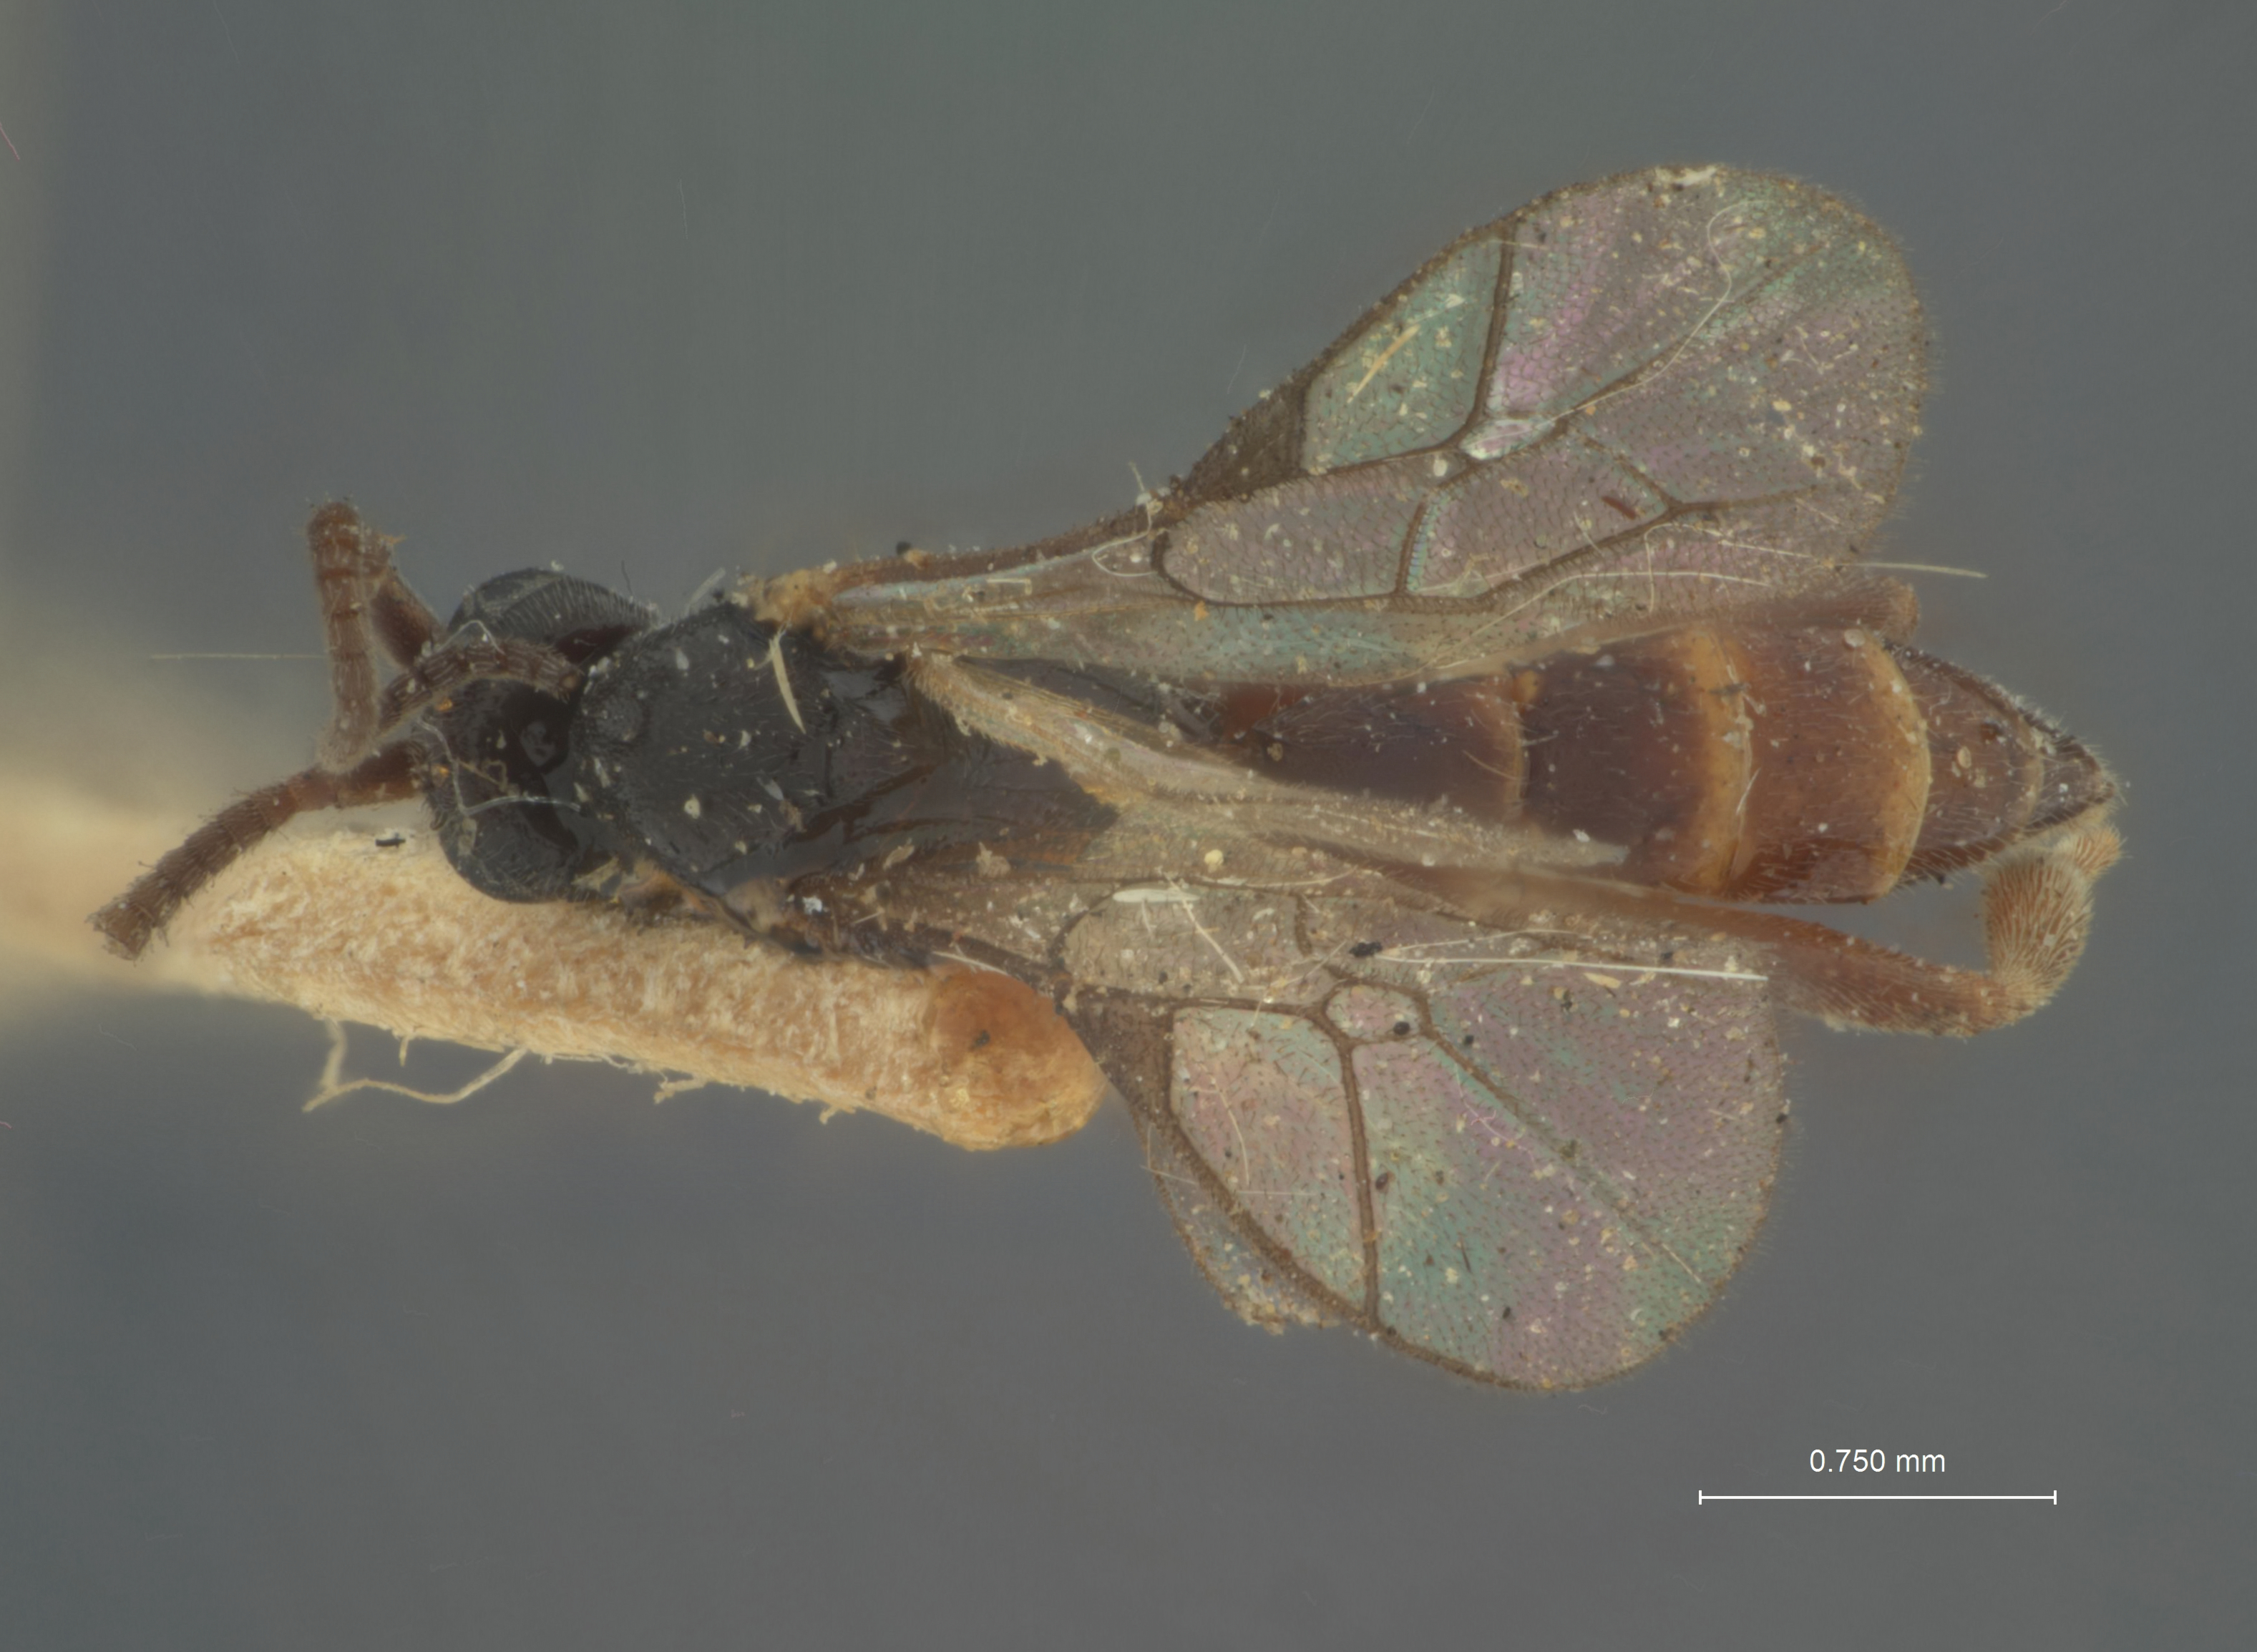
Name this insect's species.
Atmetus tetrazonatus
